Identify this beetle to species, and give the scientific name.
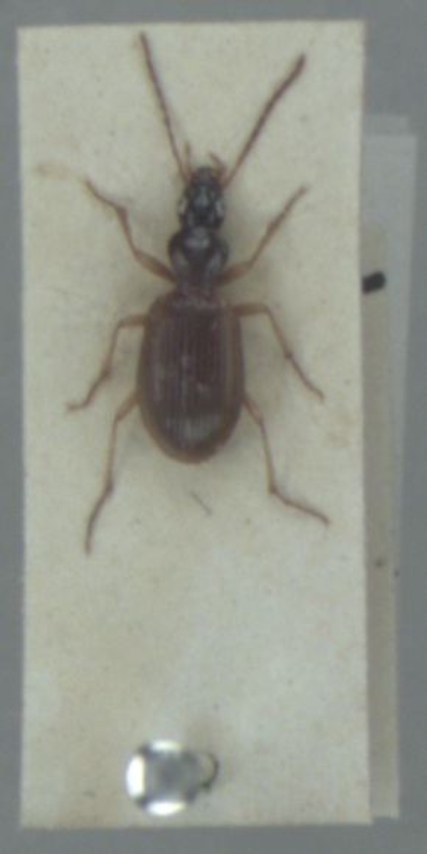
Oxypselaphus obscurus
